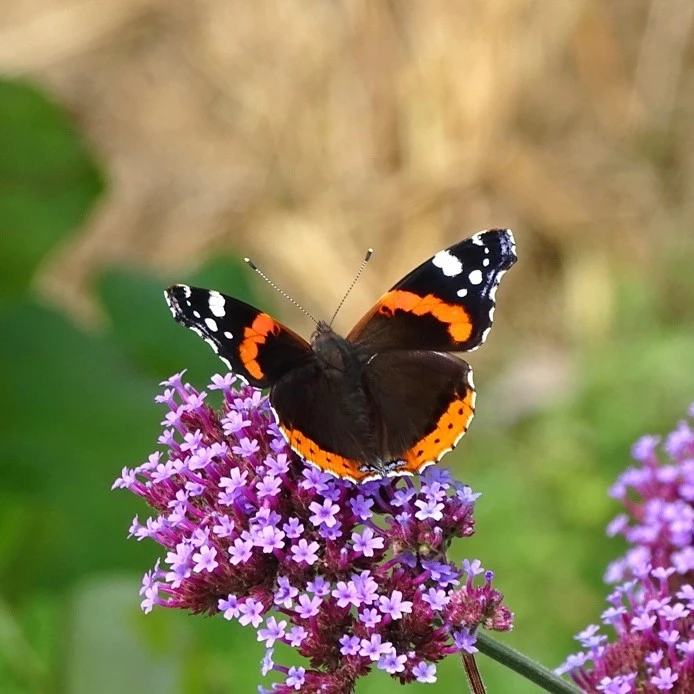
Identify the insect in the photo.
Vanessa atalanta
